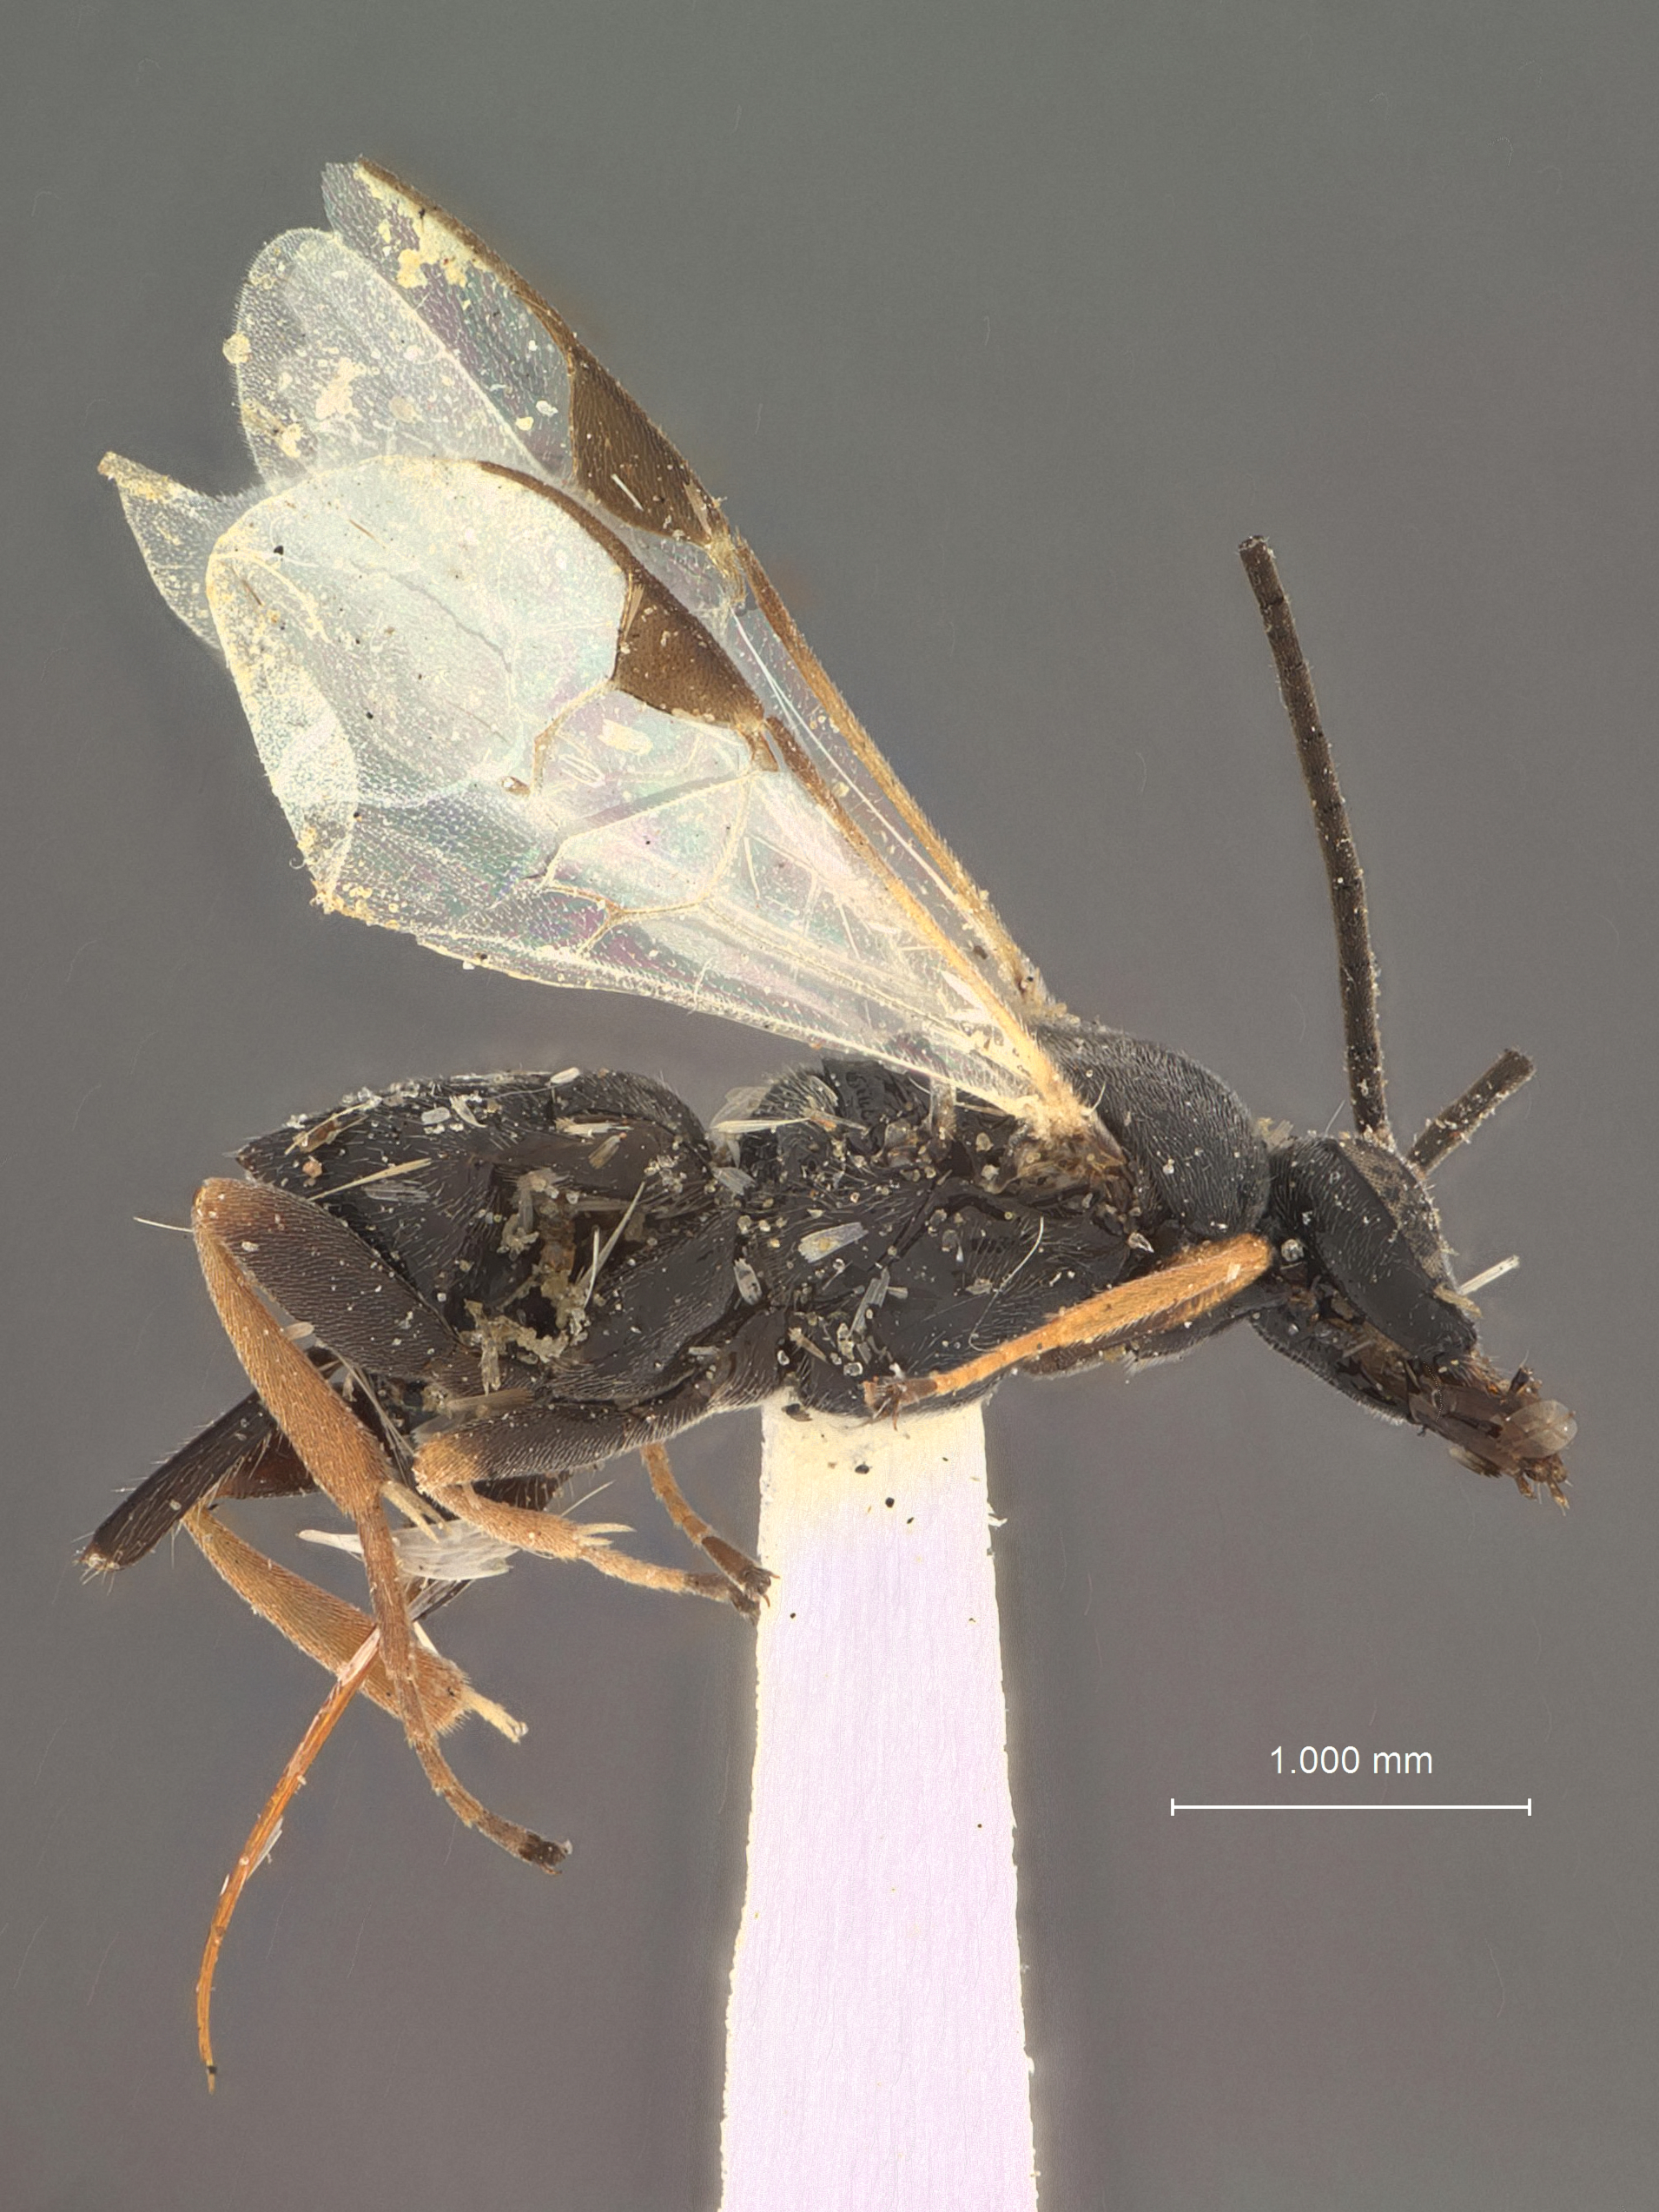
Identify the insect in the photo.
Apanteles dakotae
